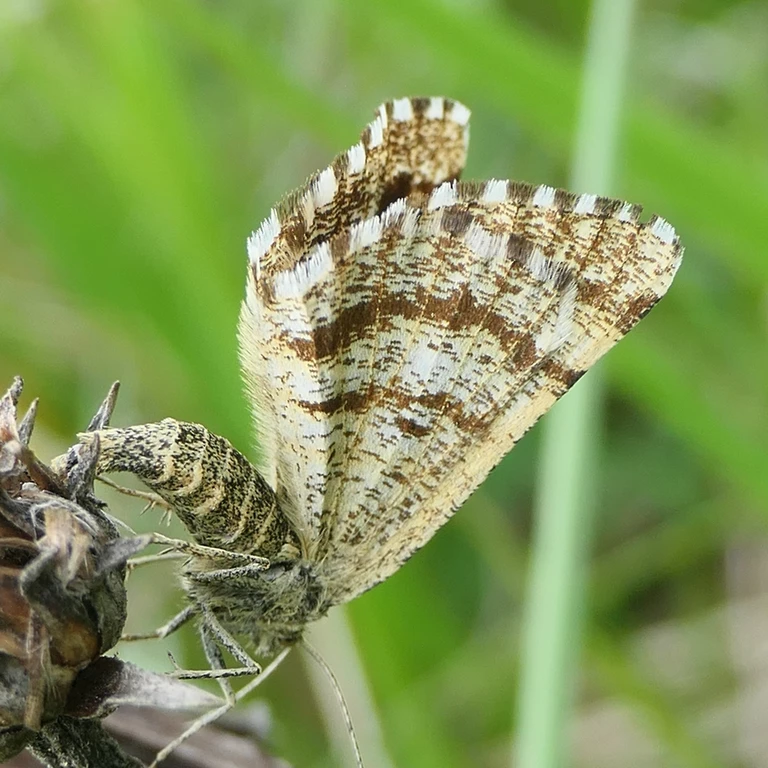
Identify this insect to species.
Ematurga atomaria
